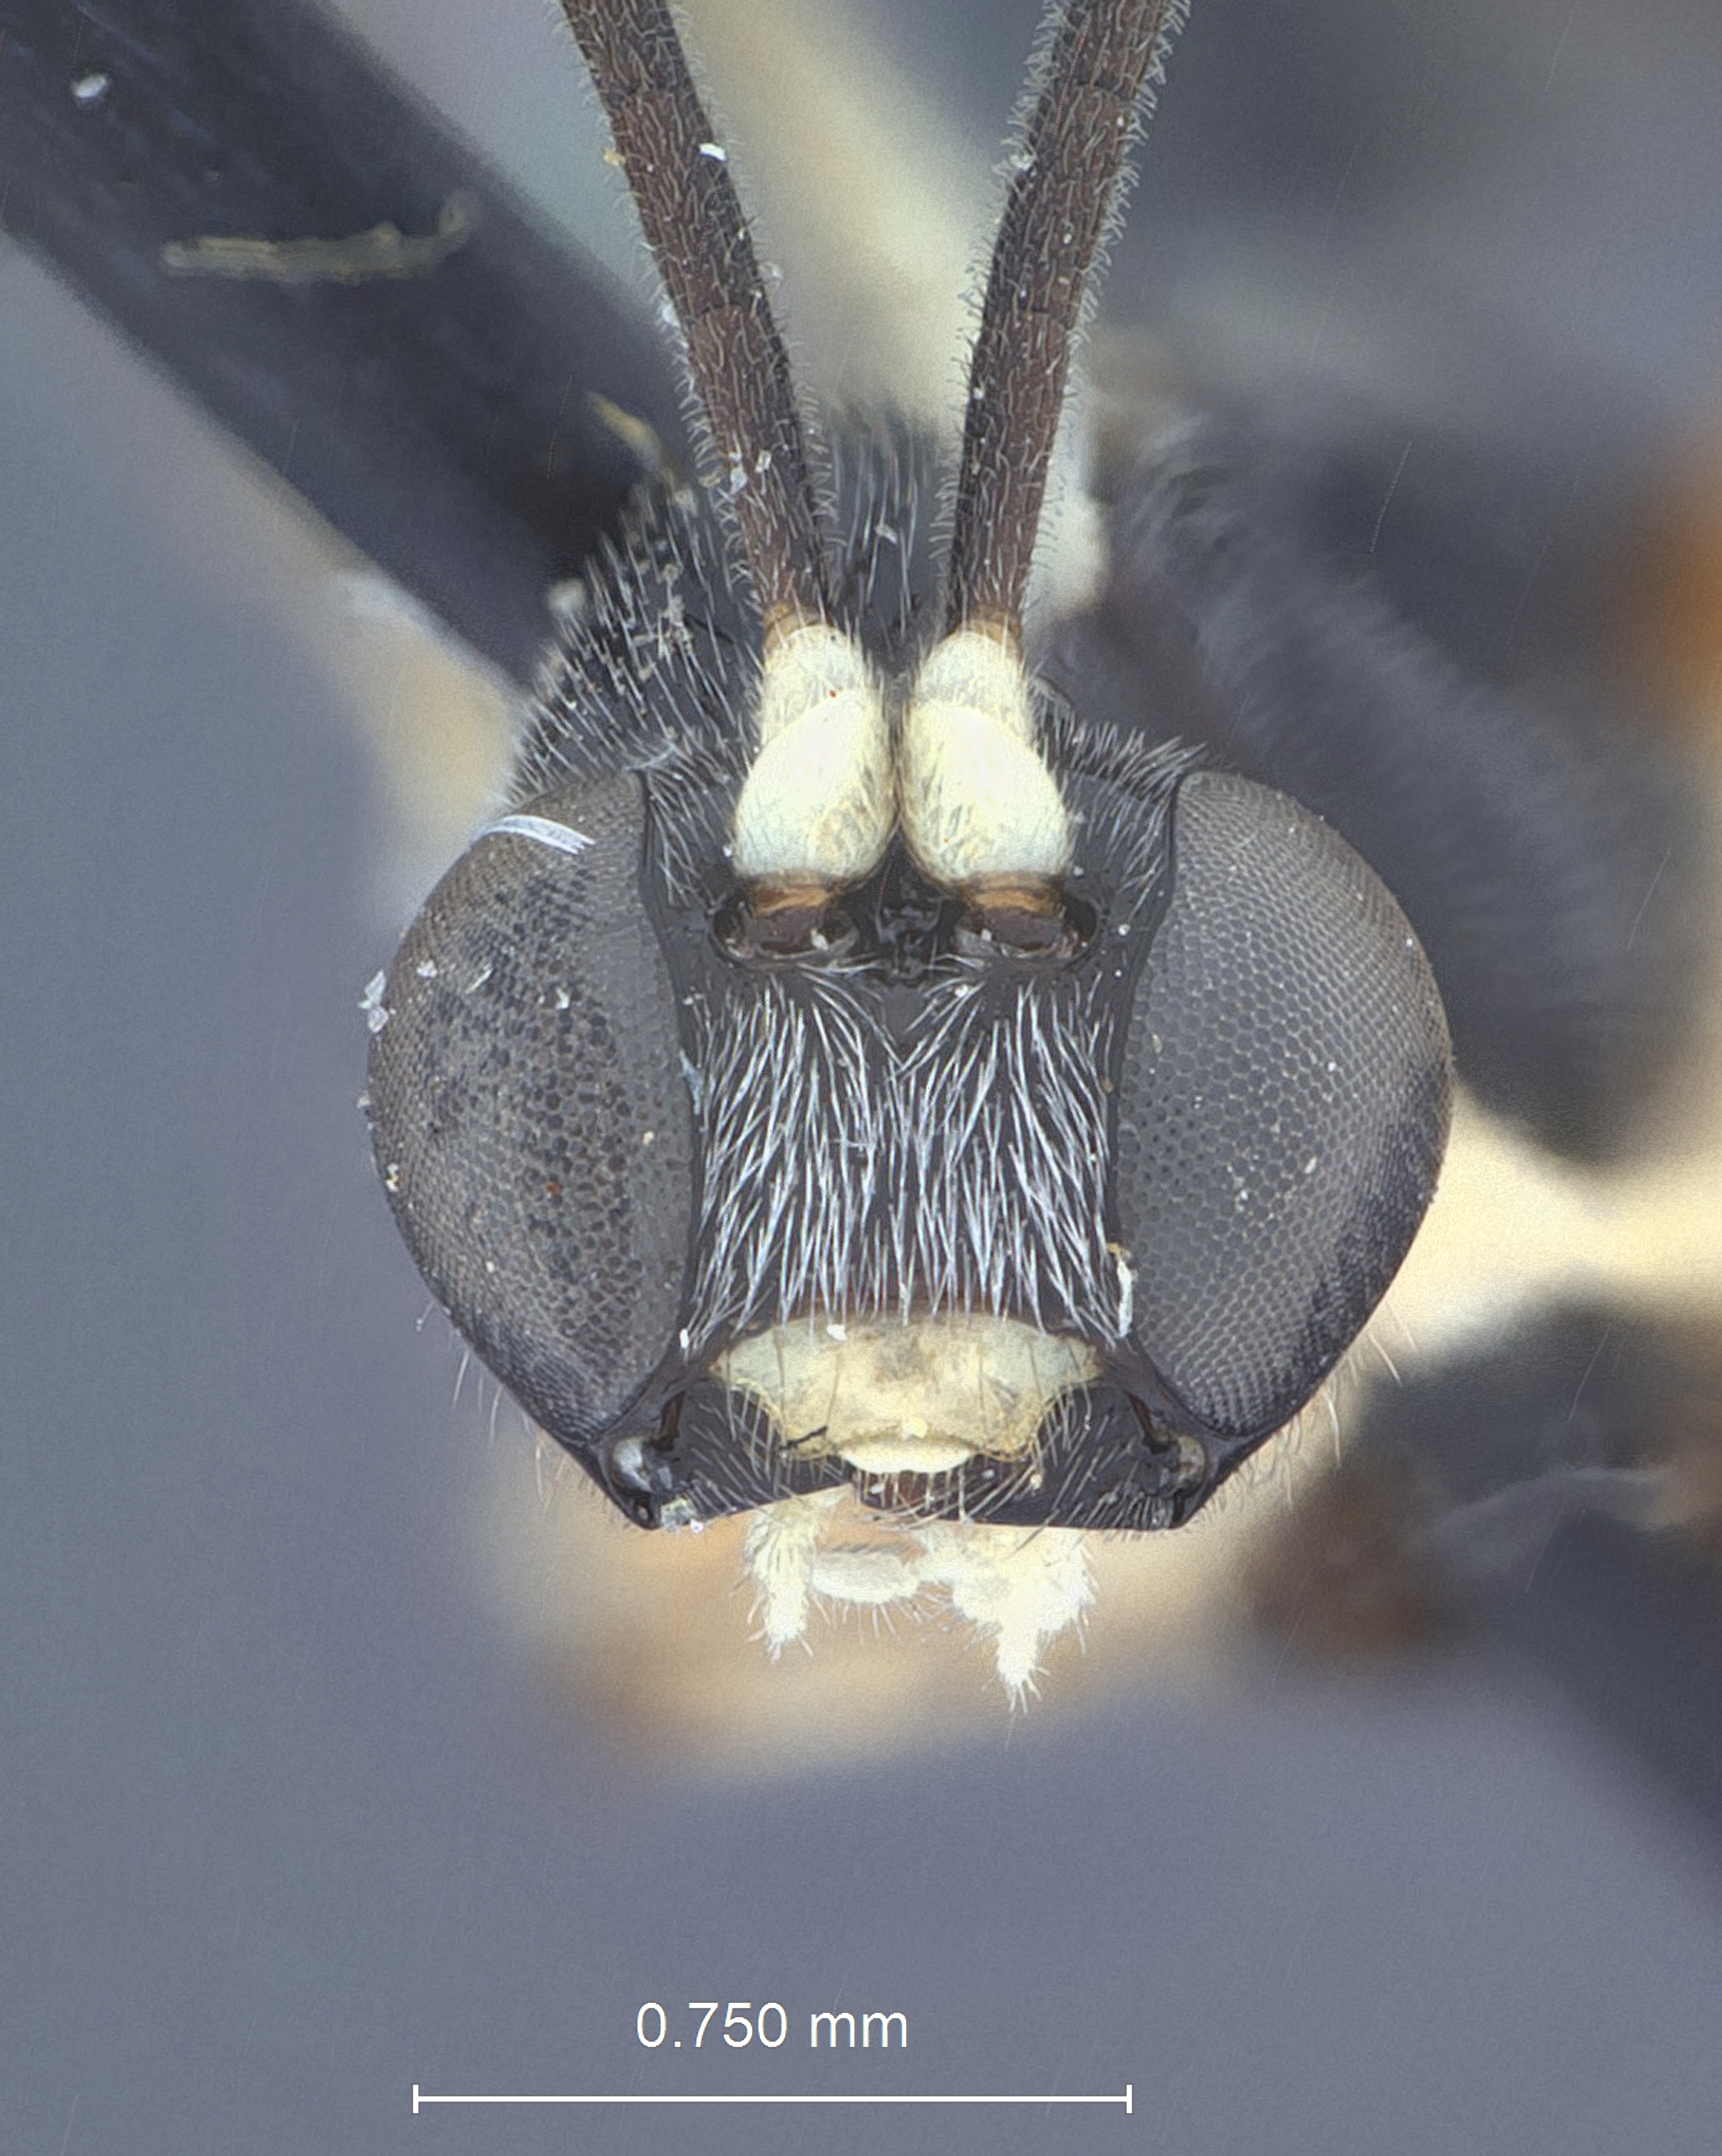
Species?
Pimpla decumbens
